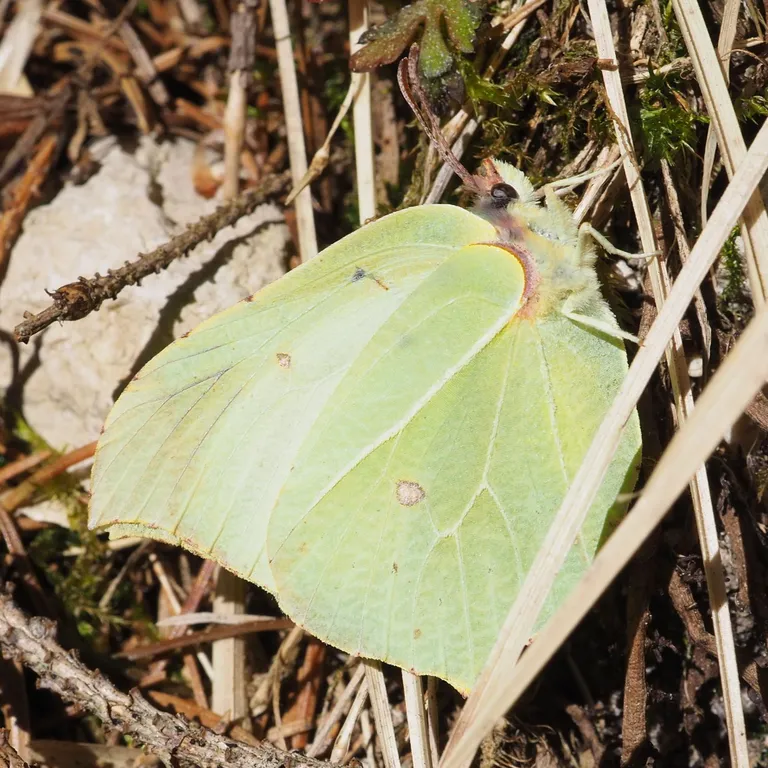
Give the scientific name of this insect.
Gonepteryx rhamni
